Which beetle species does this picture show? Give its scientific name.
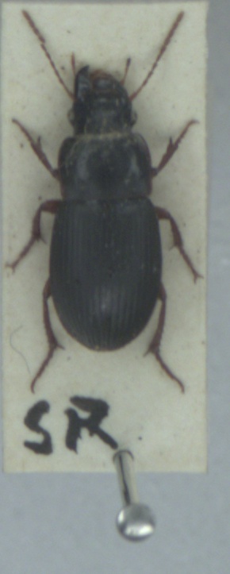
Harpalus latus
